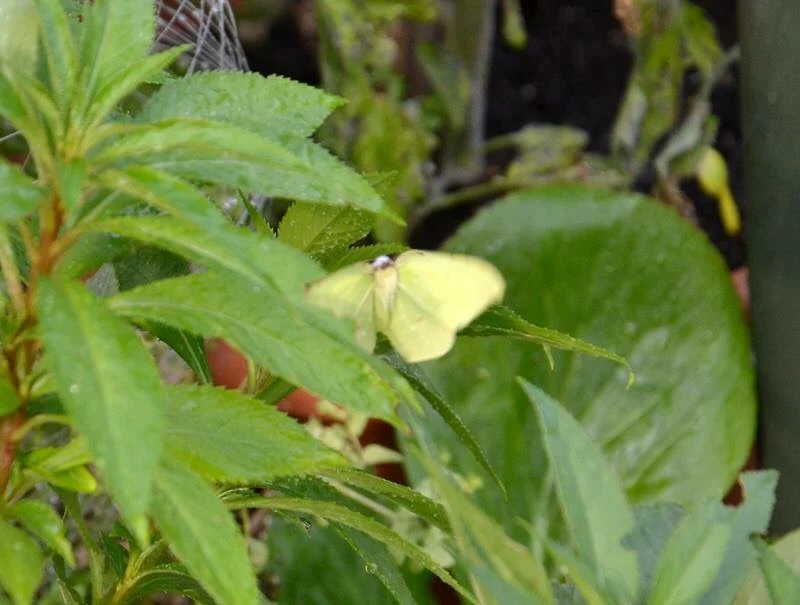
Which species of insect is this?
Gonepteryx rhamni
